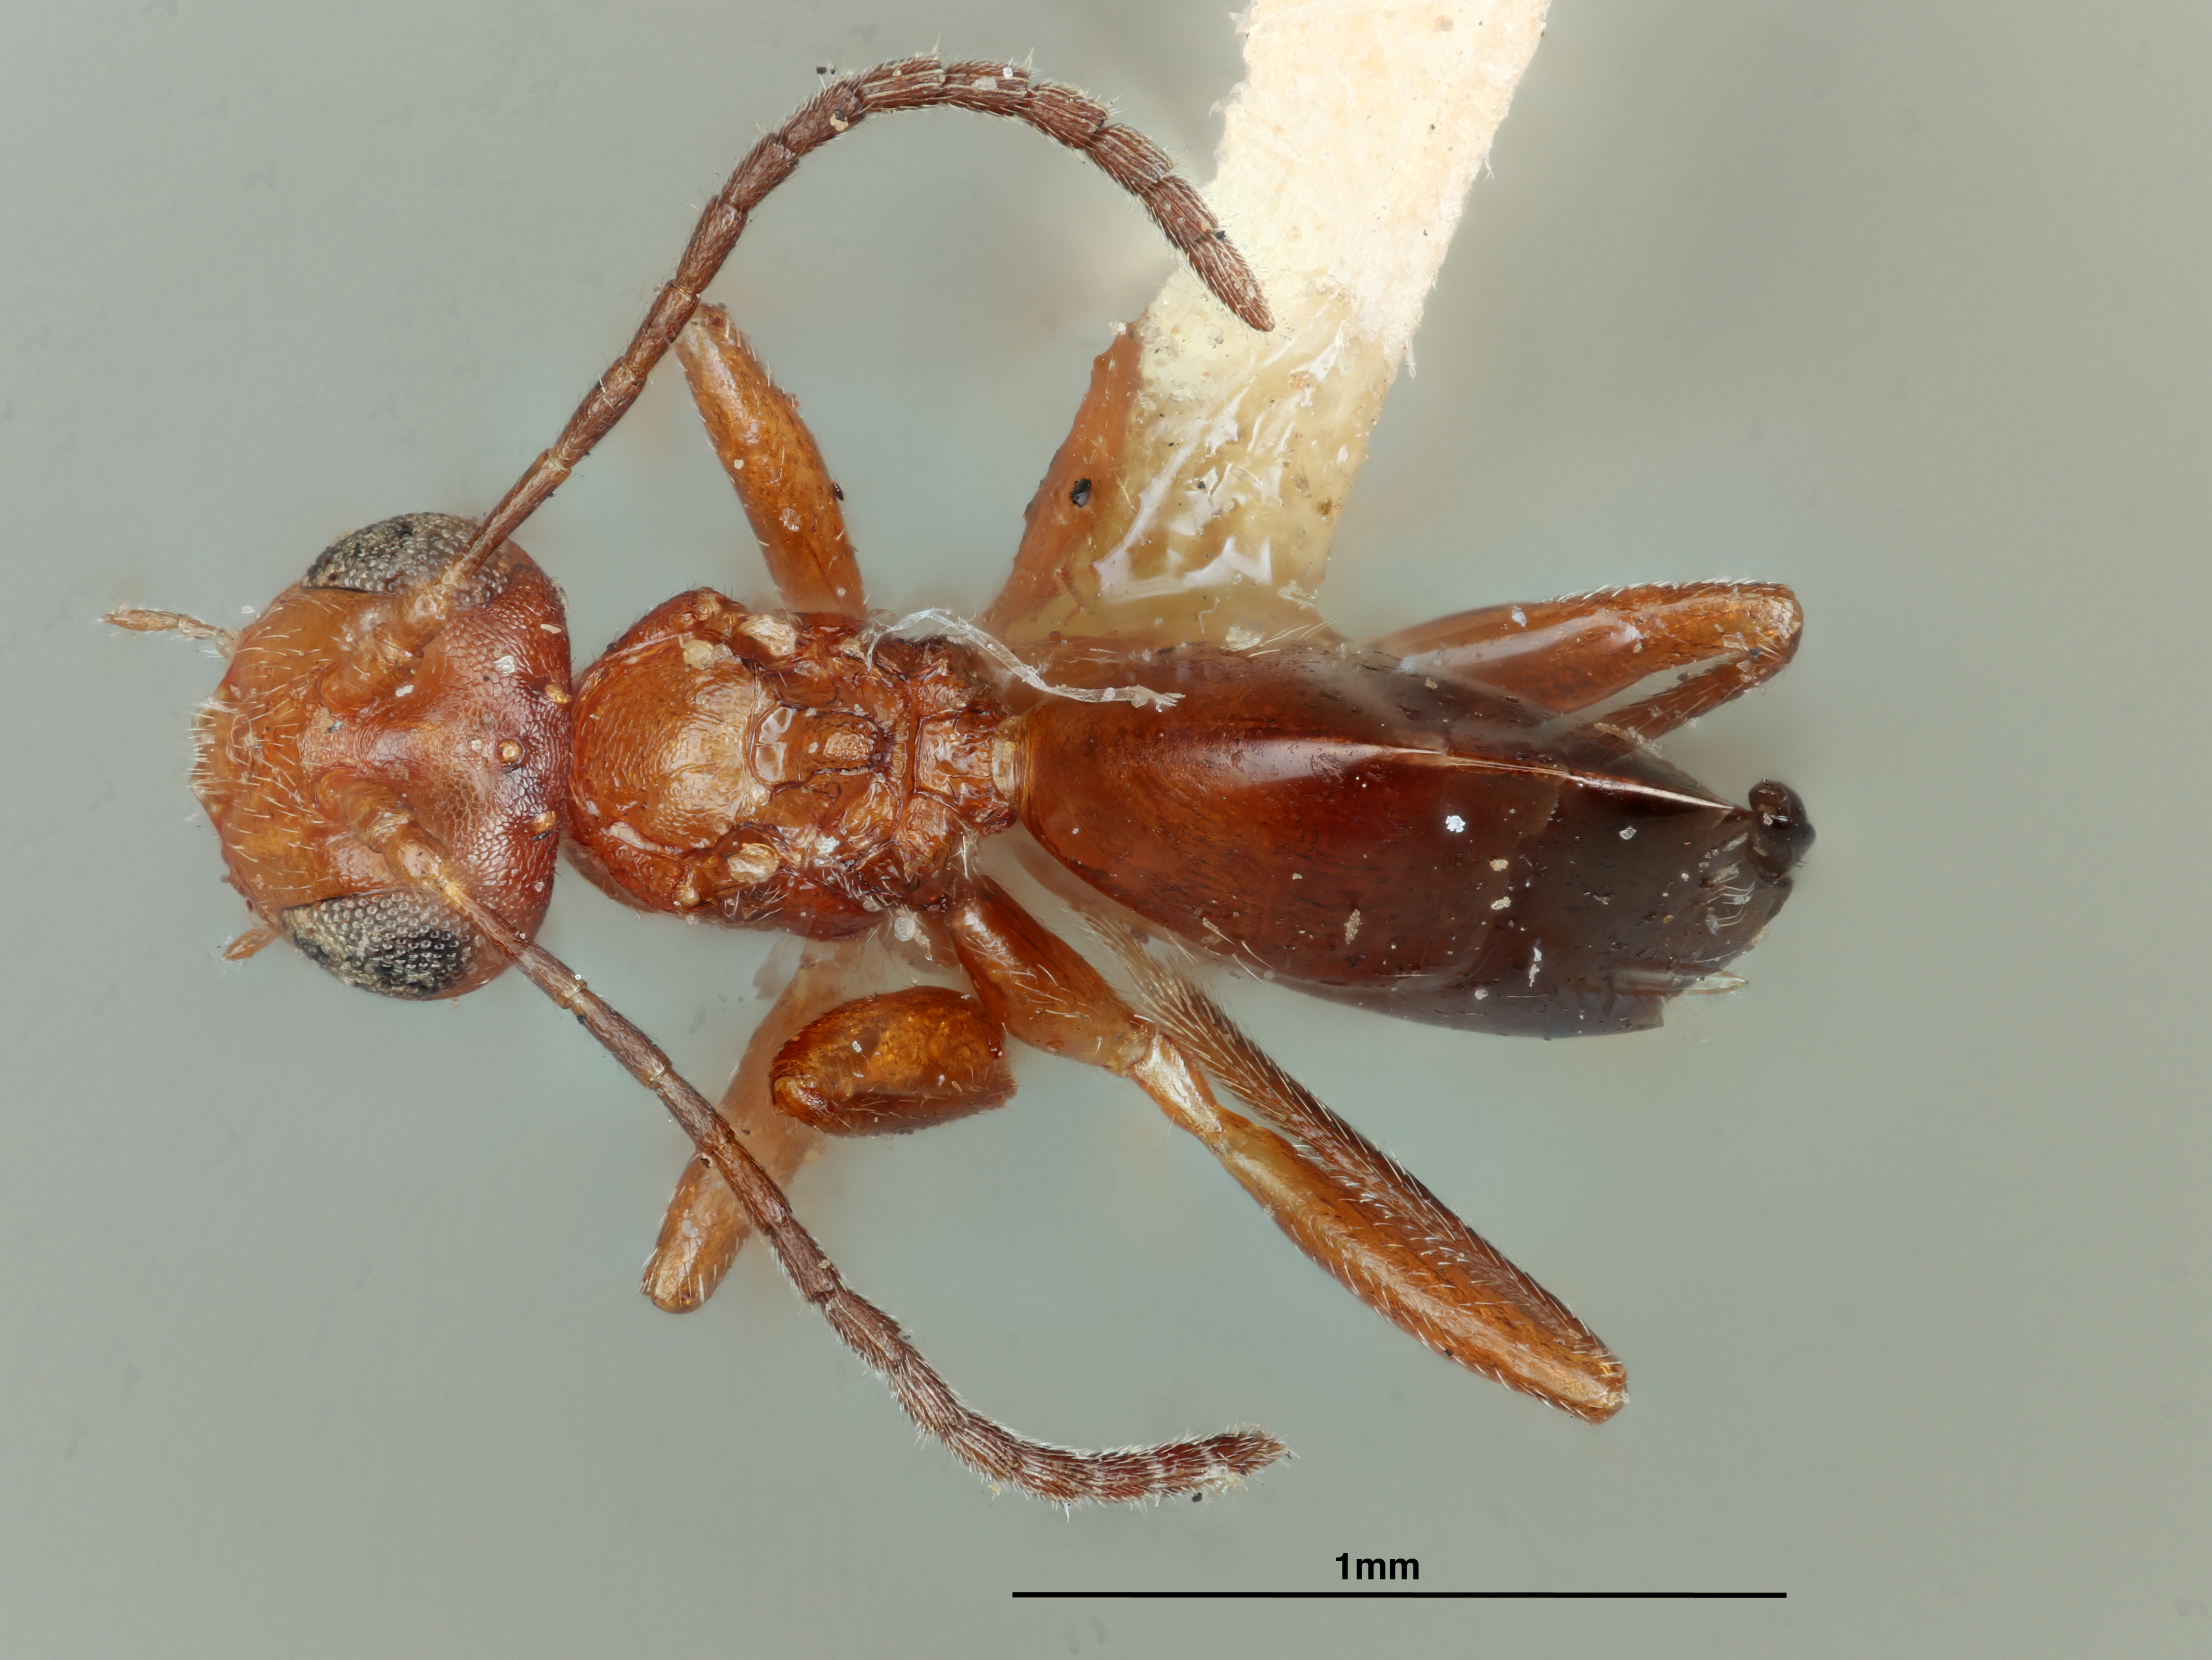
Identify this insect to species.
Parateras hubbardi
